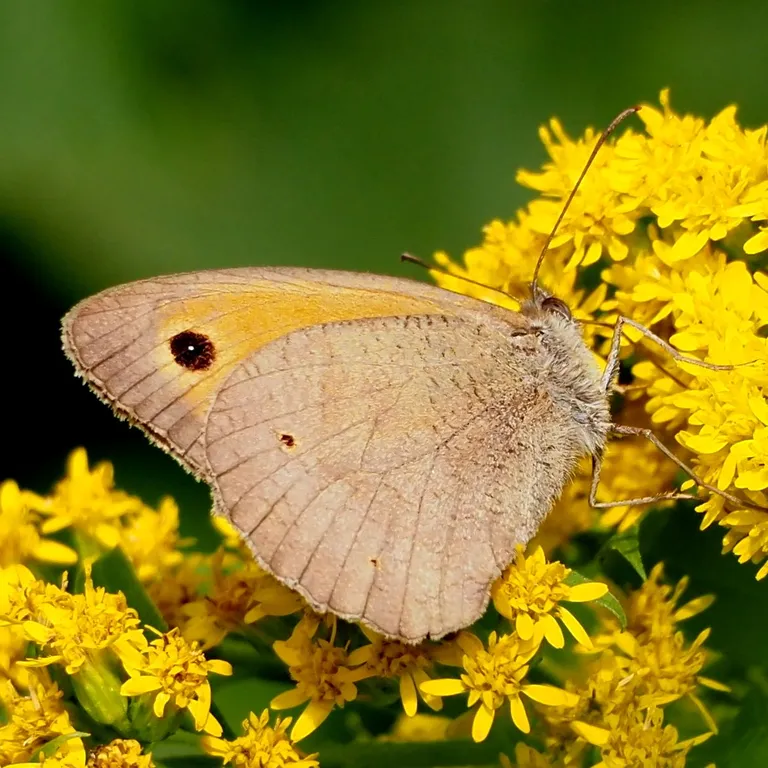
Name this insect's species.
Maniola jurtina
